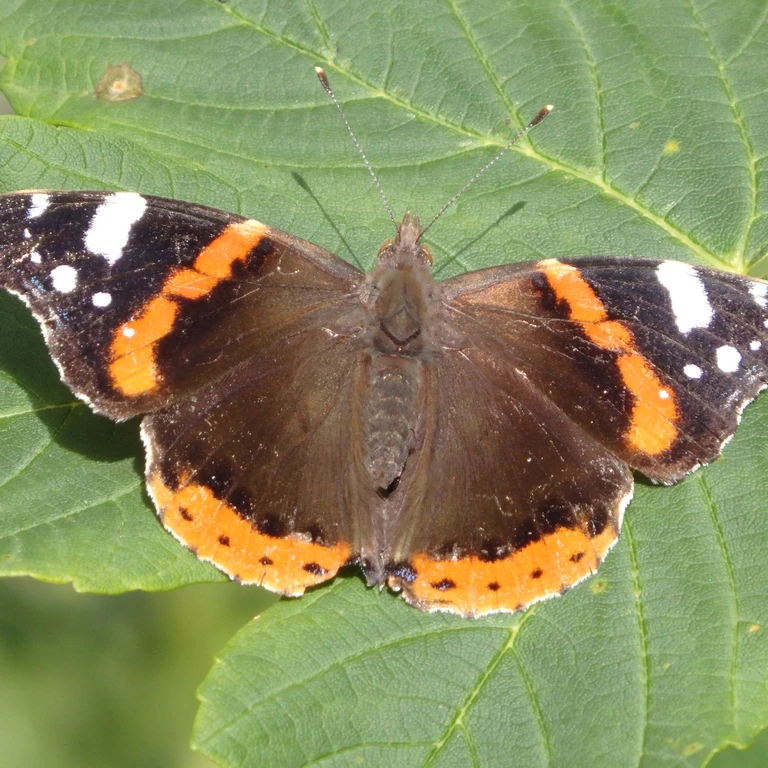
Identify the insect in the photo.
Vanessa atalanta
